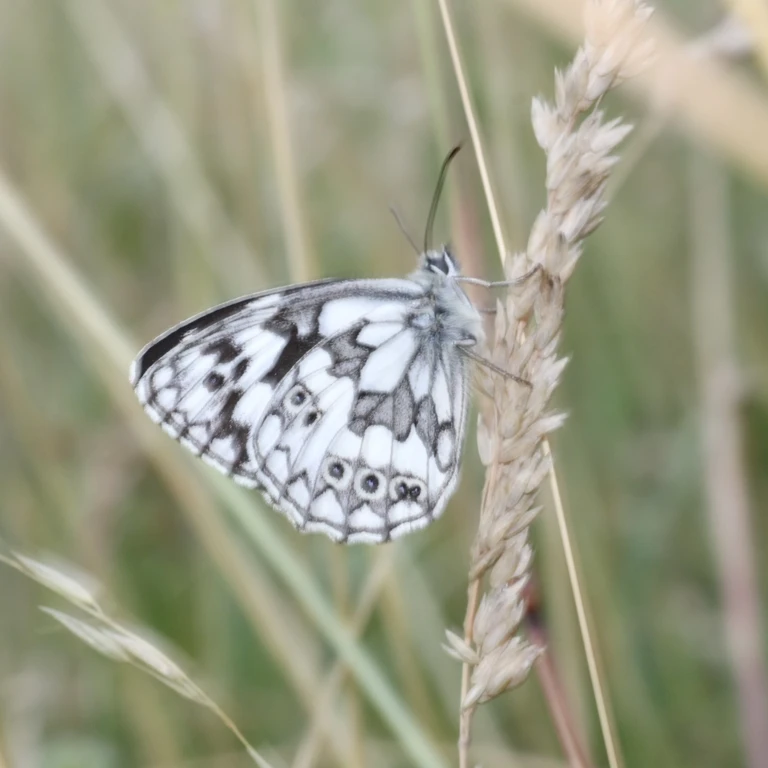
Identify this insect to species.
Melanargia galathea
